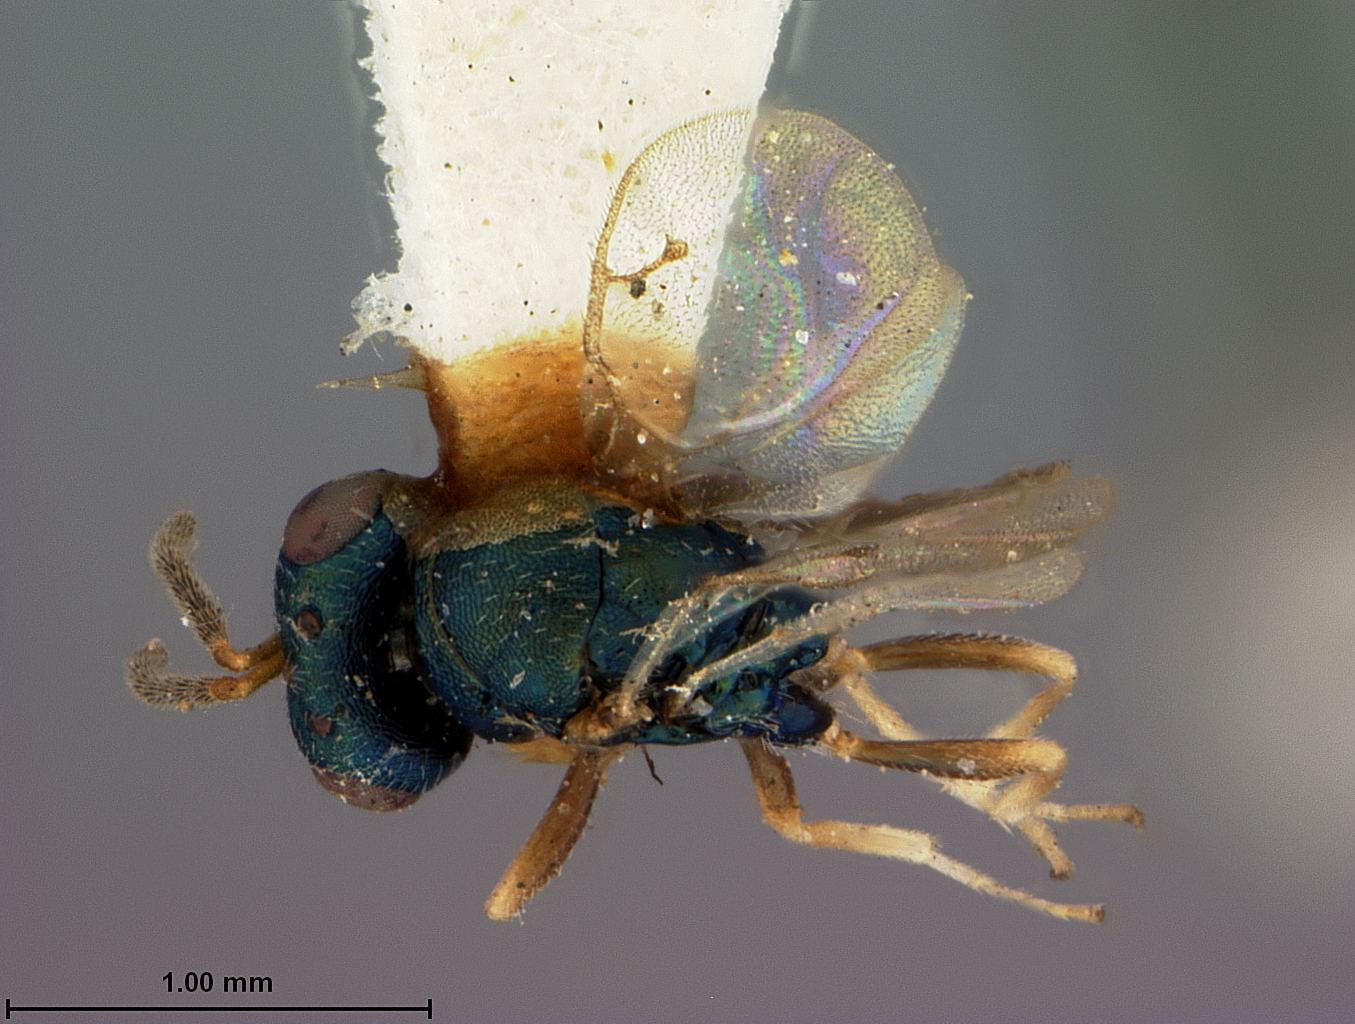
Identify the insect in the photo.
Megastigma canadensis
